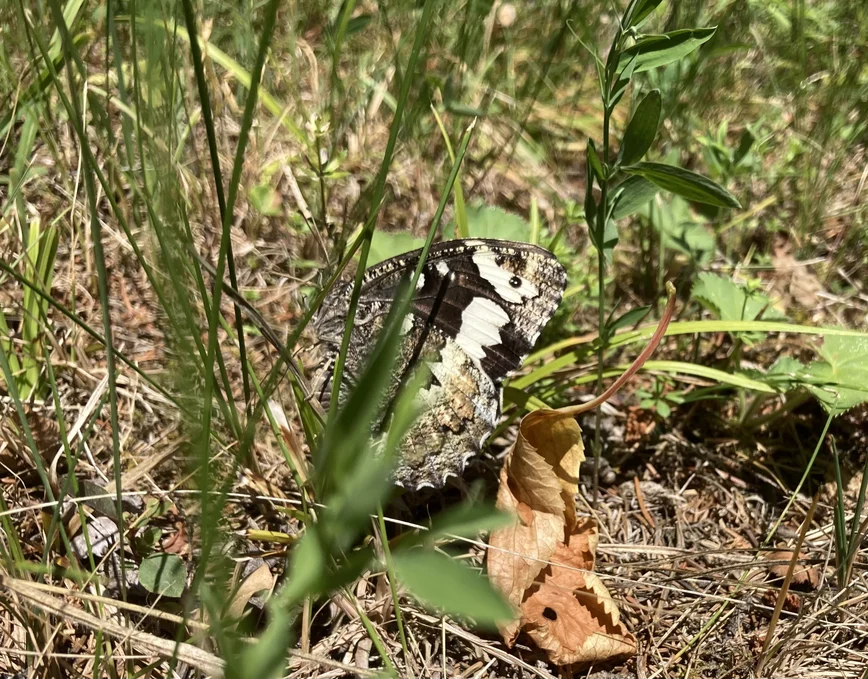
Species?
Brintesia circe
